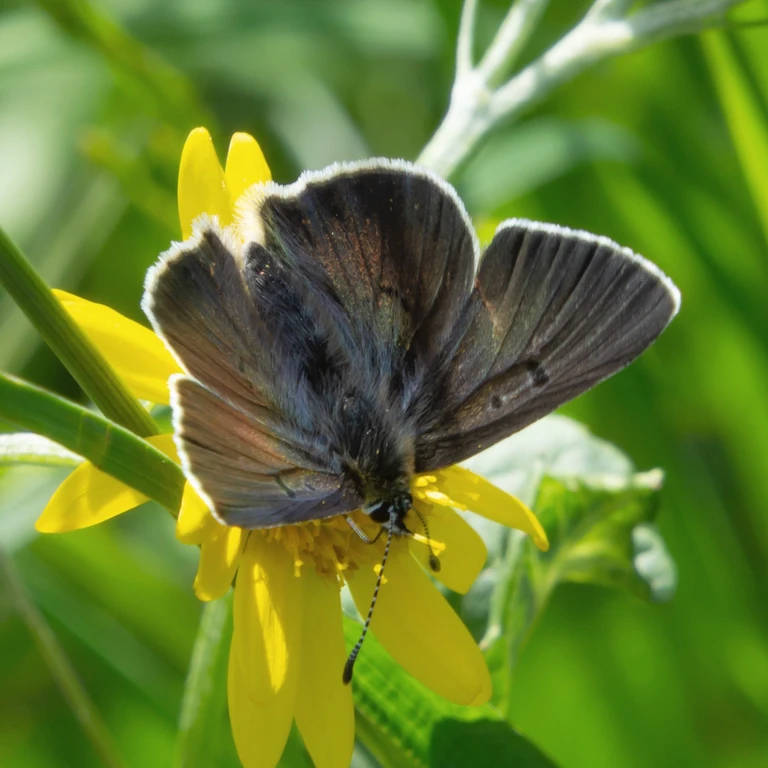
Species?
Lycaena tityrus (also Loweia tityrus)
